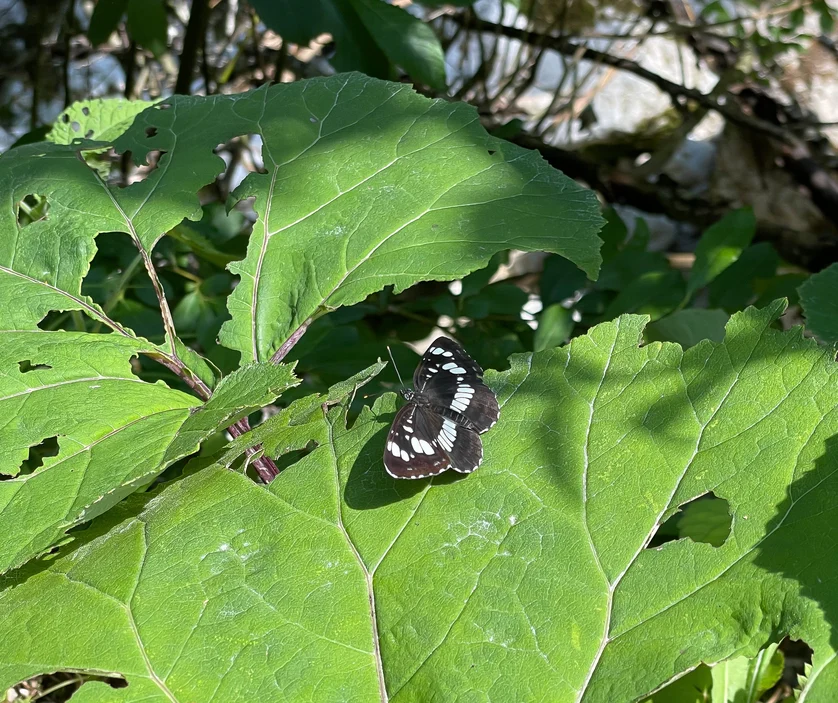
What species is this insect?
Neptis rivularis
